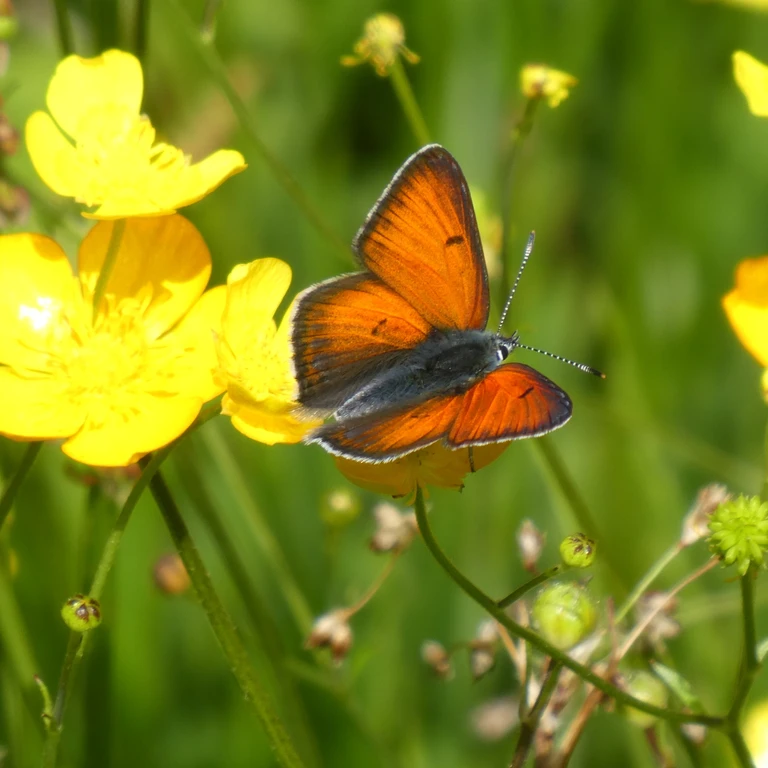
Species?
Lycaena hippothoe (also Palaeochrysophanus hippothoe)
